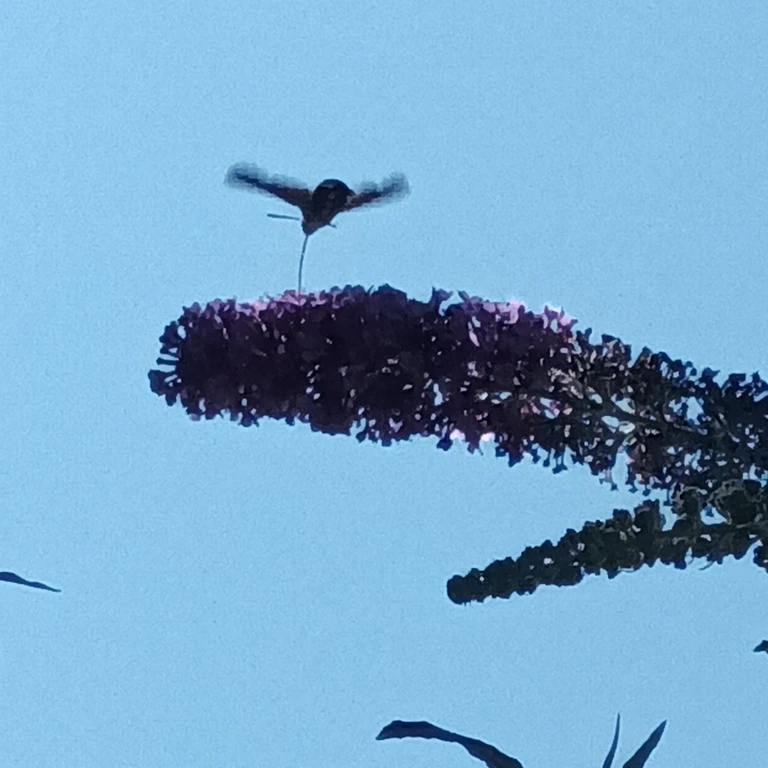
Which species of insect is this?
Macroglossum stellatarum
